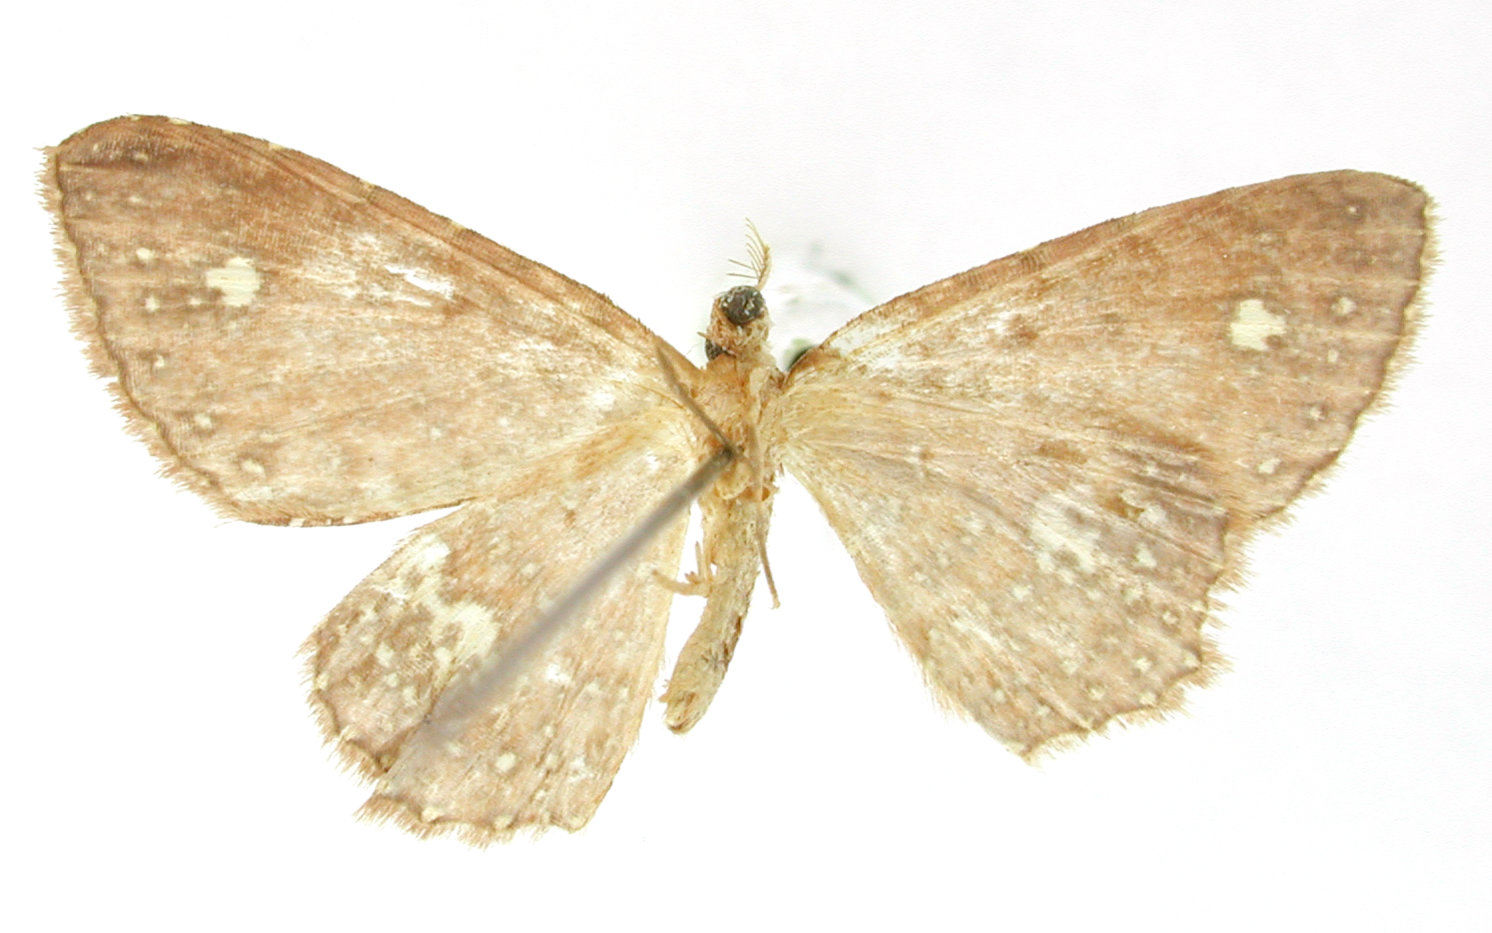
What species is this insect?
Cambogia albimacula
